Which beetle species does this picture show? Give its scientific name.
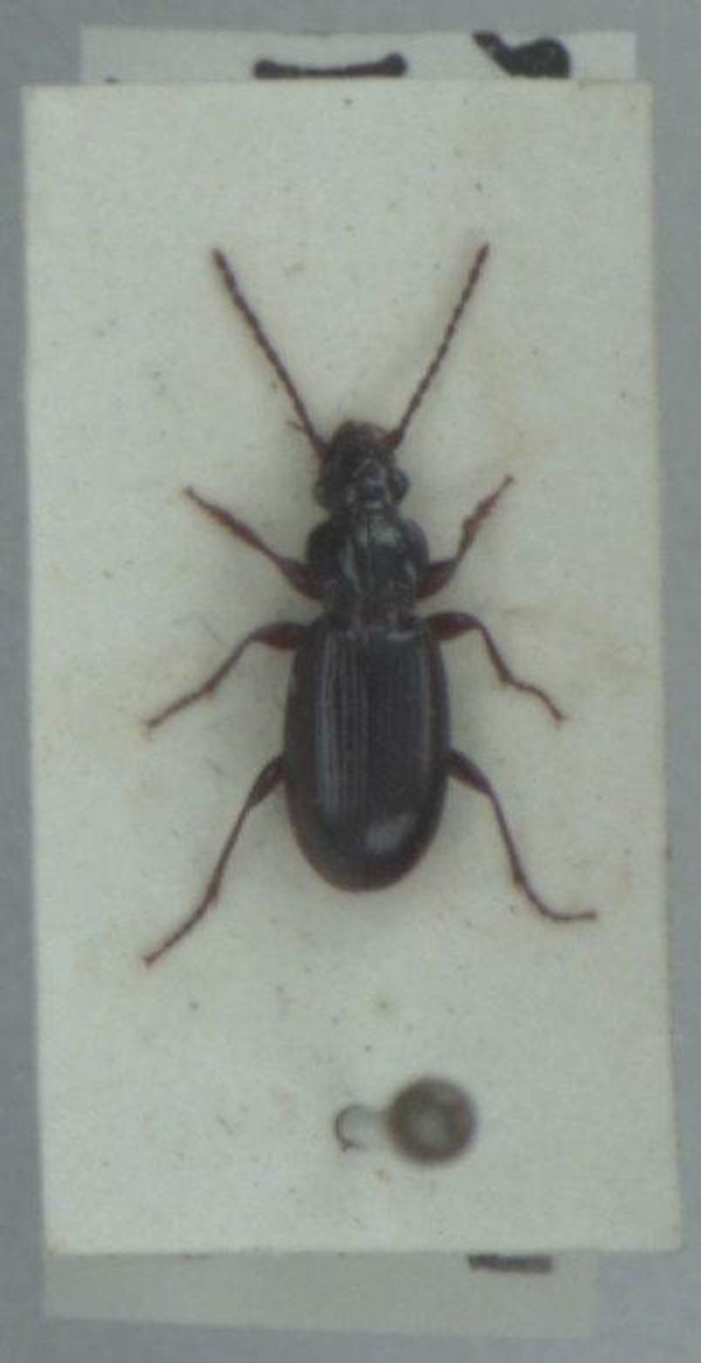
Patrobus assimilis
